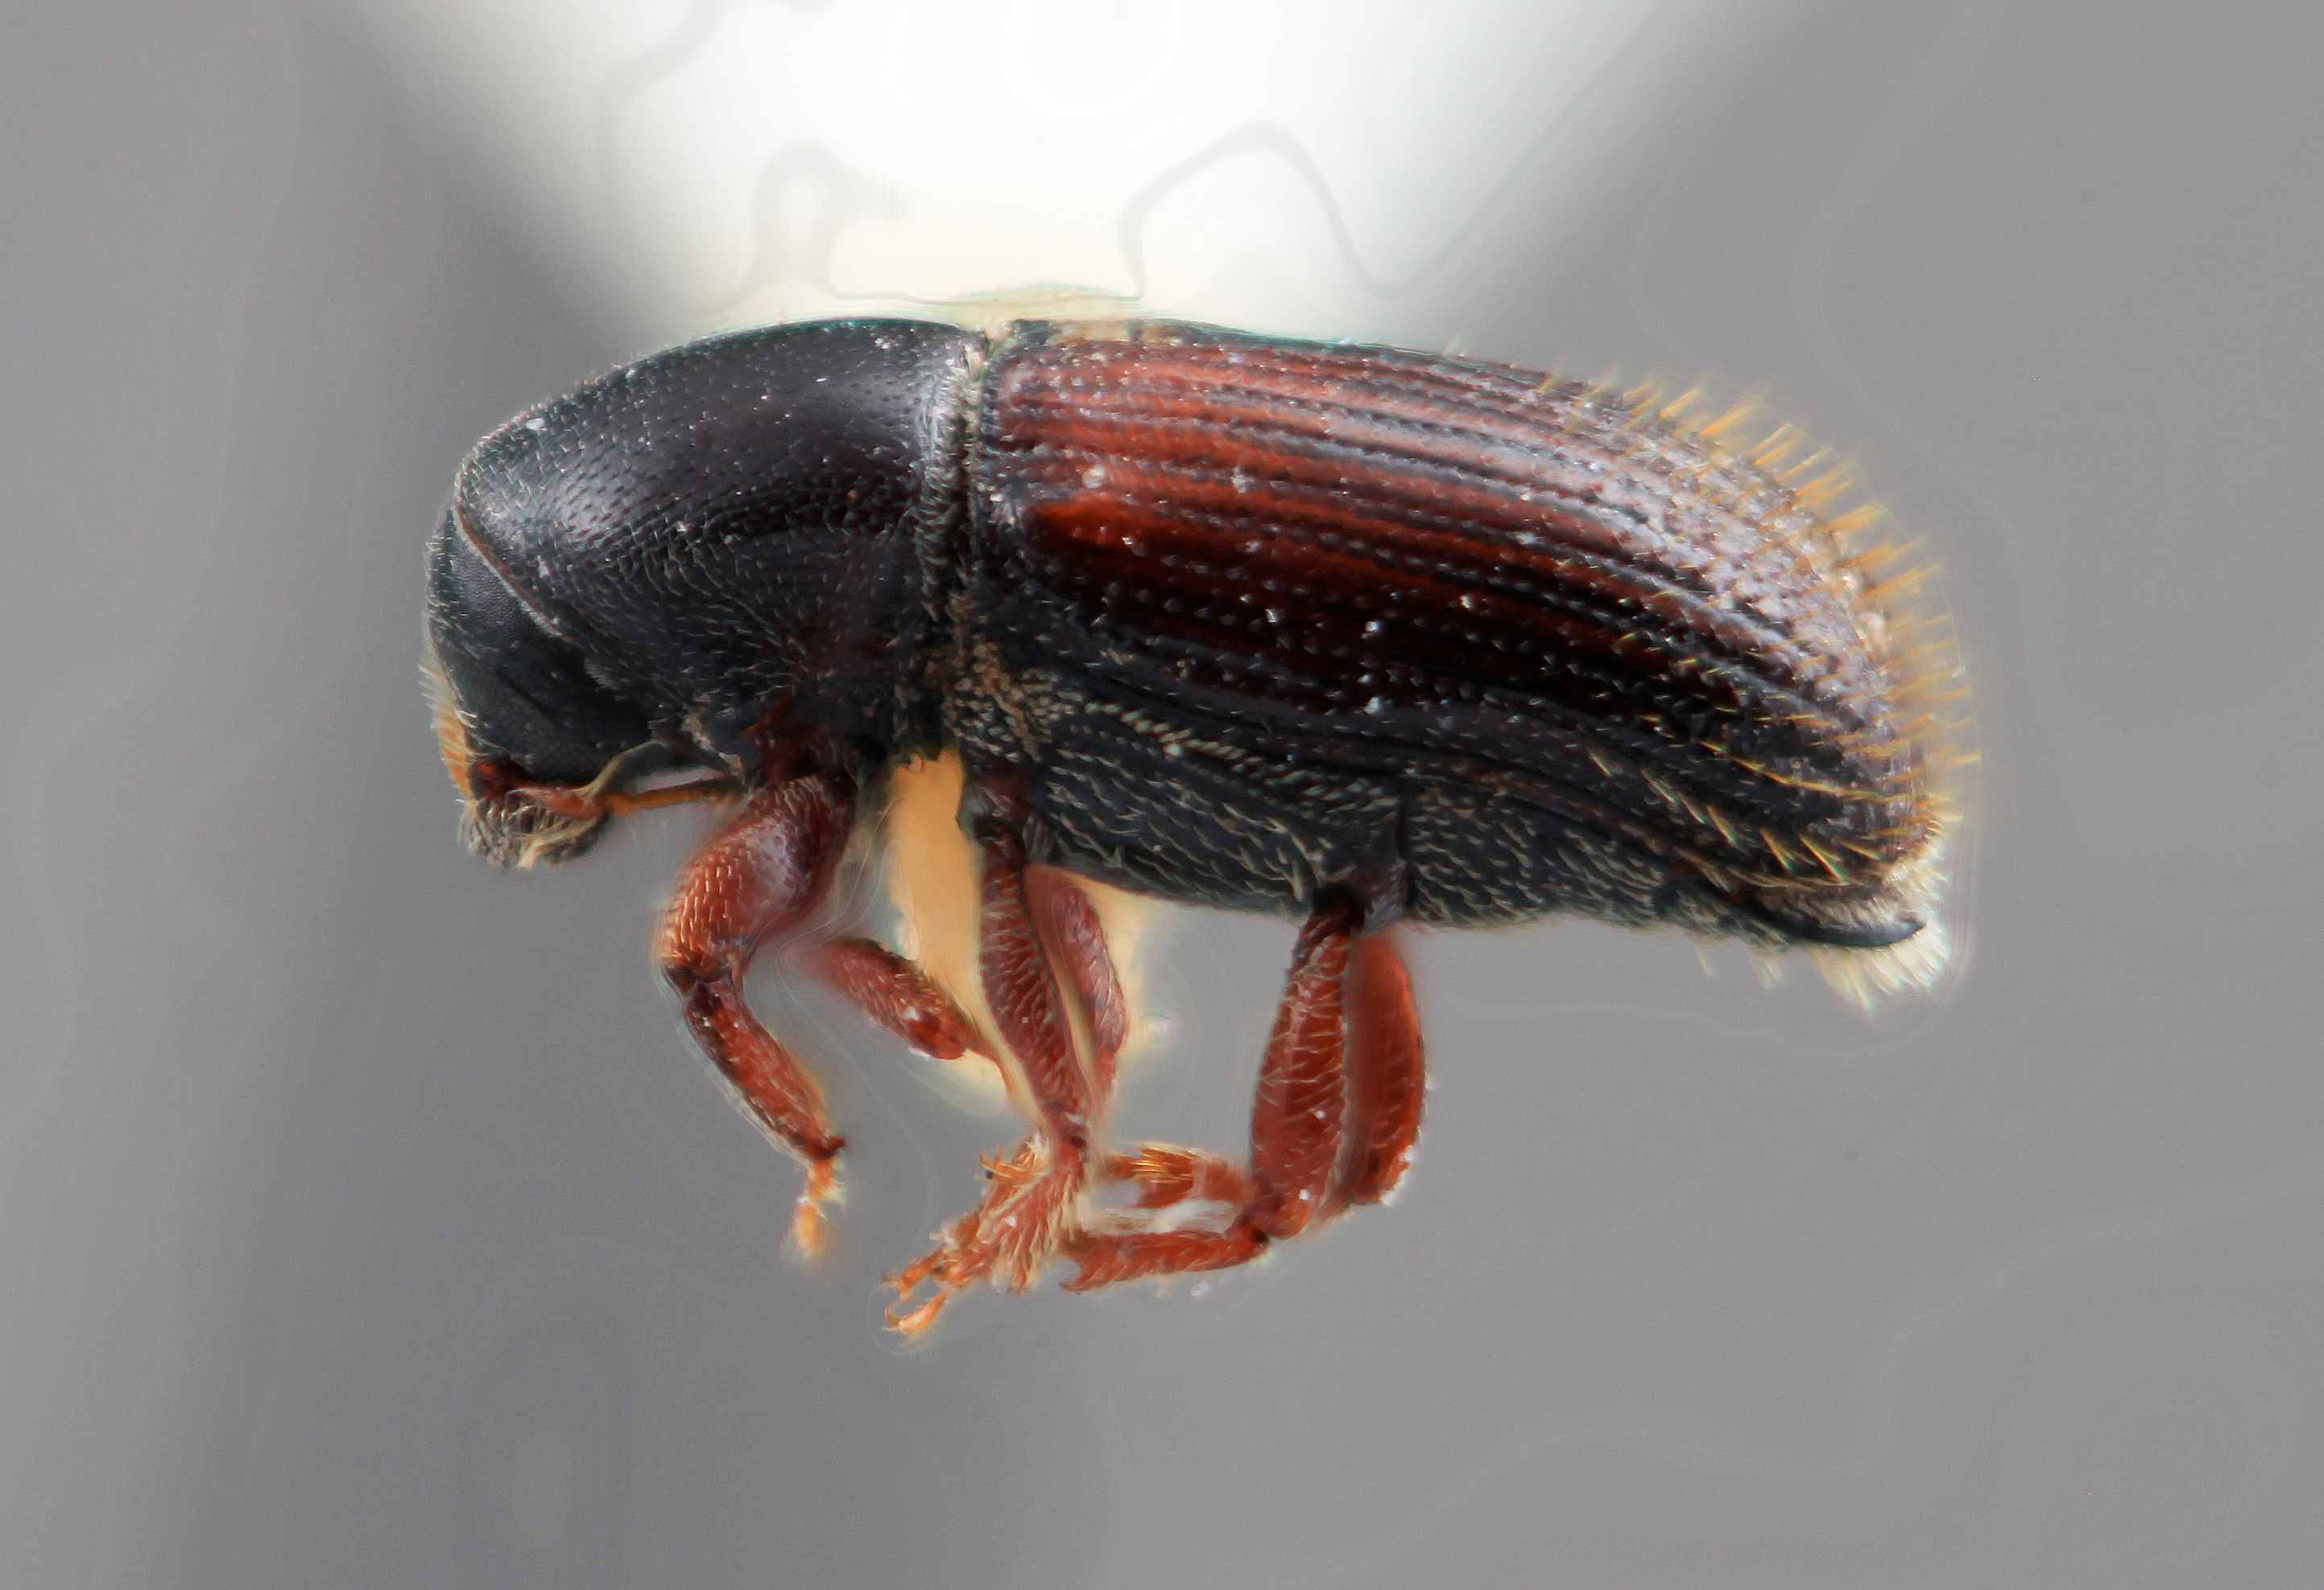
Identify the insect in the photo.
Cnesinus electinus
